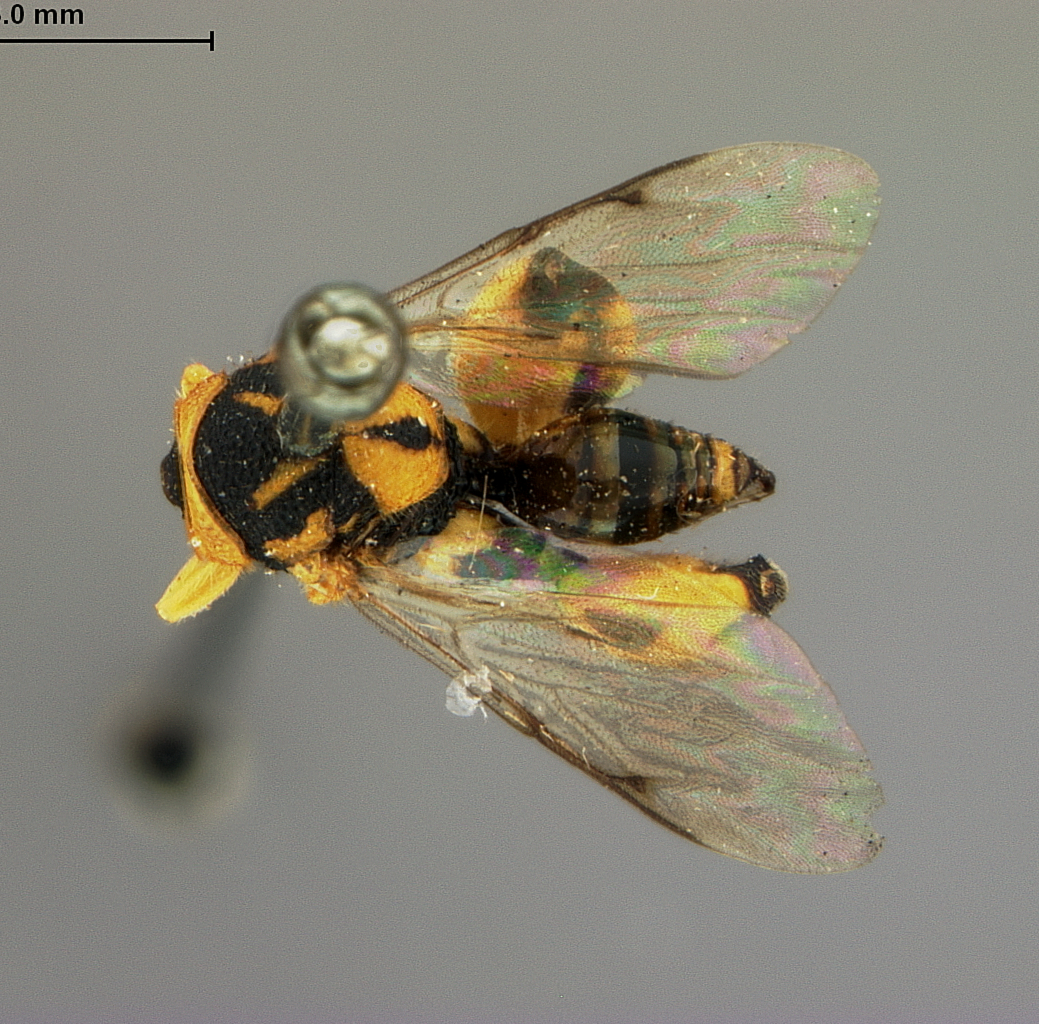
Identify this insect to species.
Smicra montana
